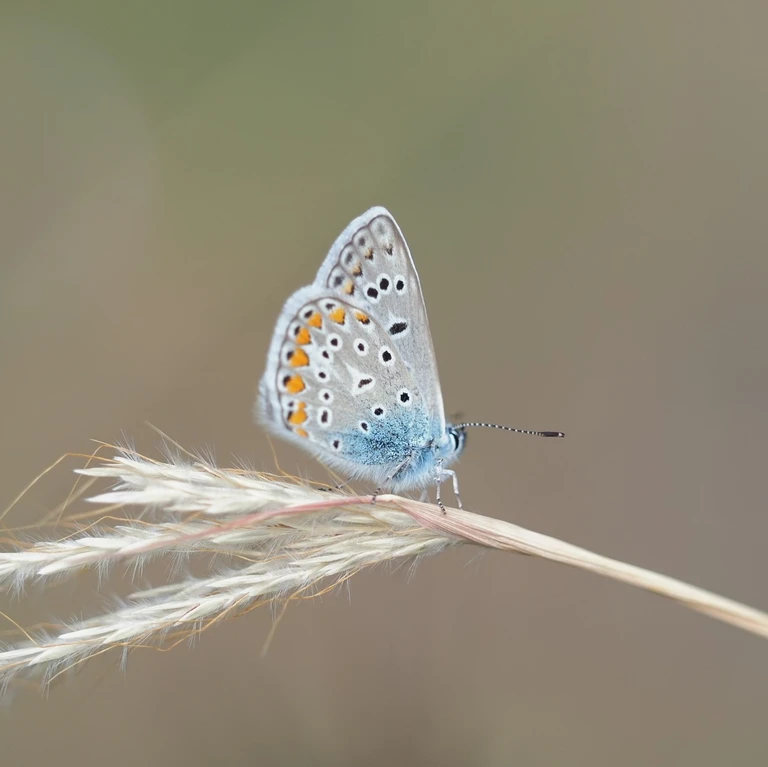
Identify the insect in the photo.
Polyommatus icarus
